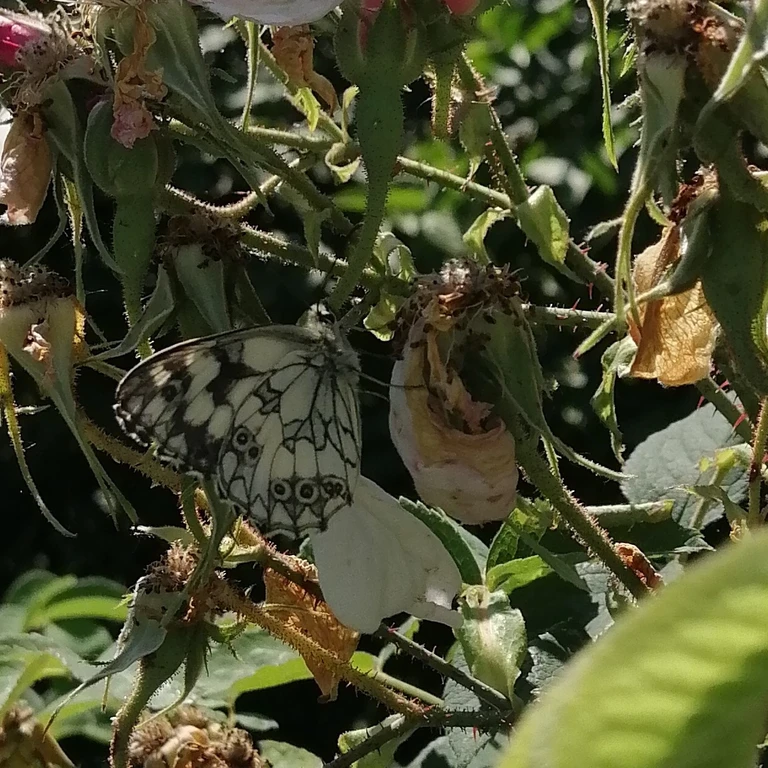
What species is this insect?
Melanargia galathea
